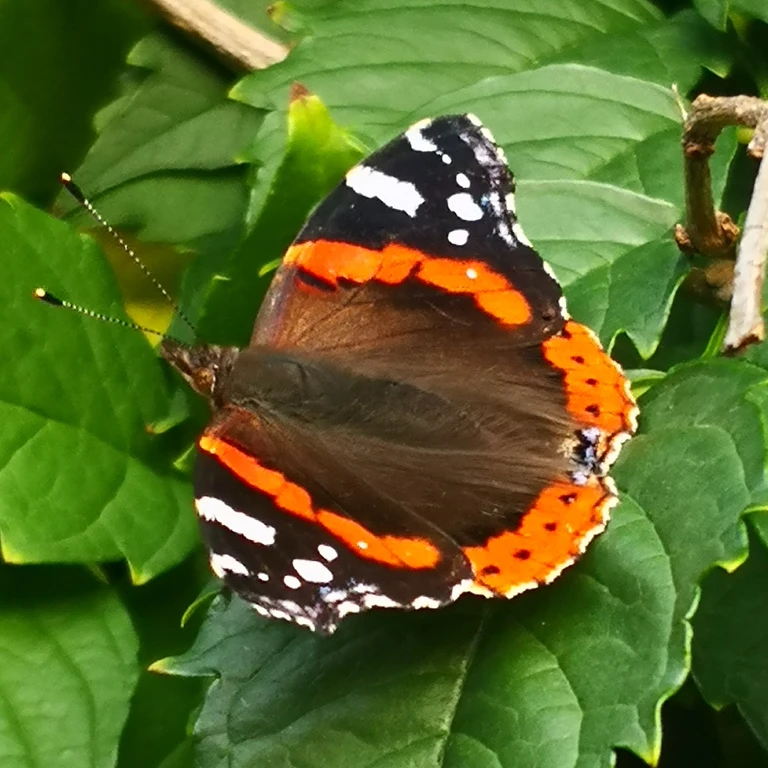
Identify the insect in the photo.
Vanessa atalanta
